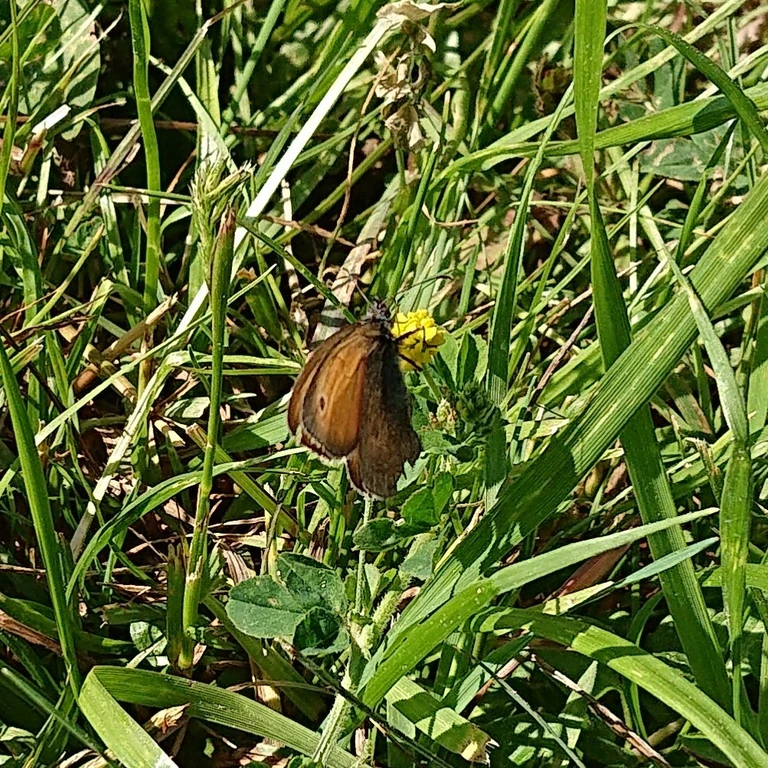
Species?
Coenonympha pamphilus
